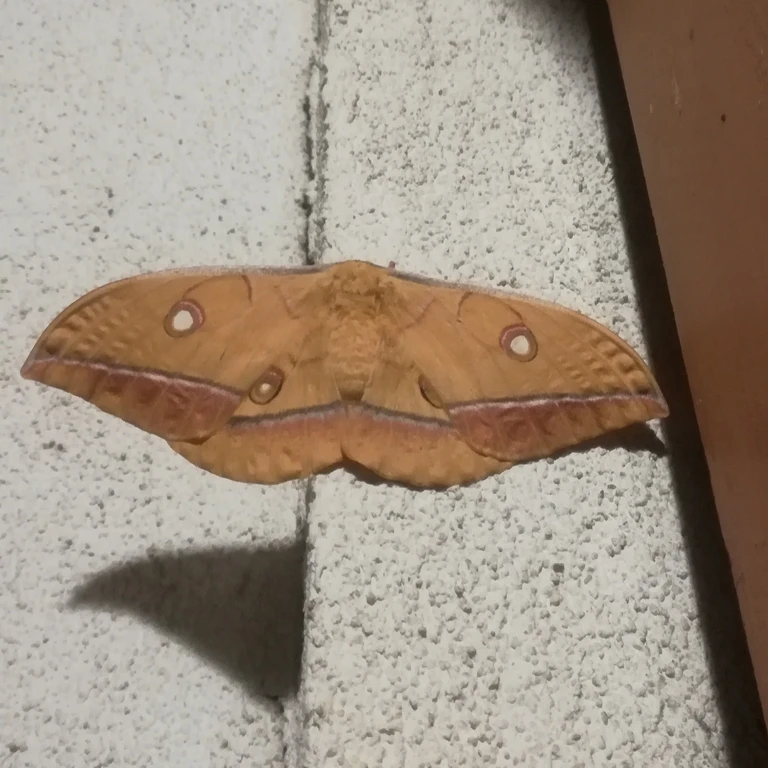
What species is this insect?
Antheraea yamamai
